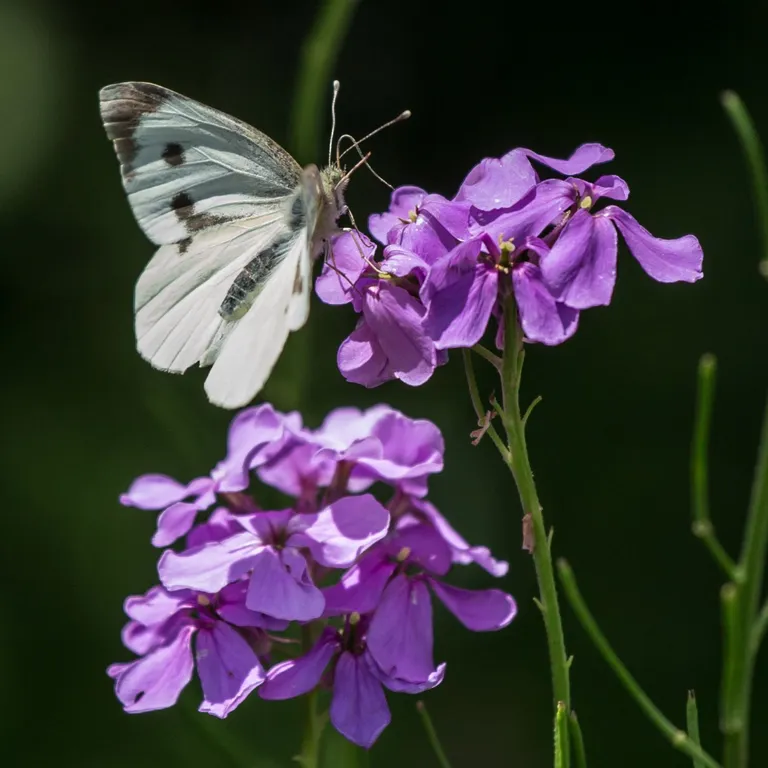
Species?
Pieris brassicae
